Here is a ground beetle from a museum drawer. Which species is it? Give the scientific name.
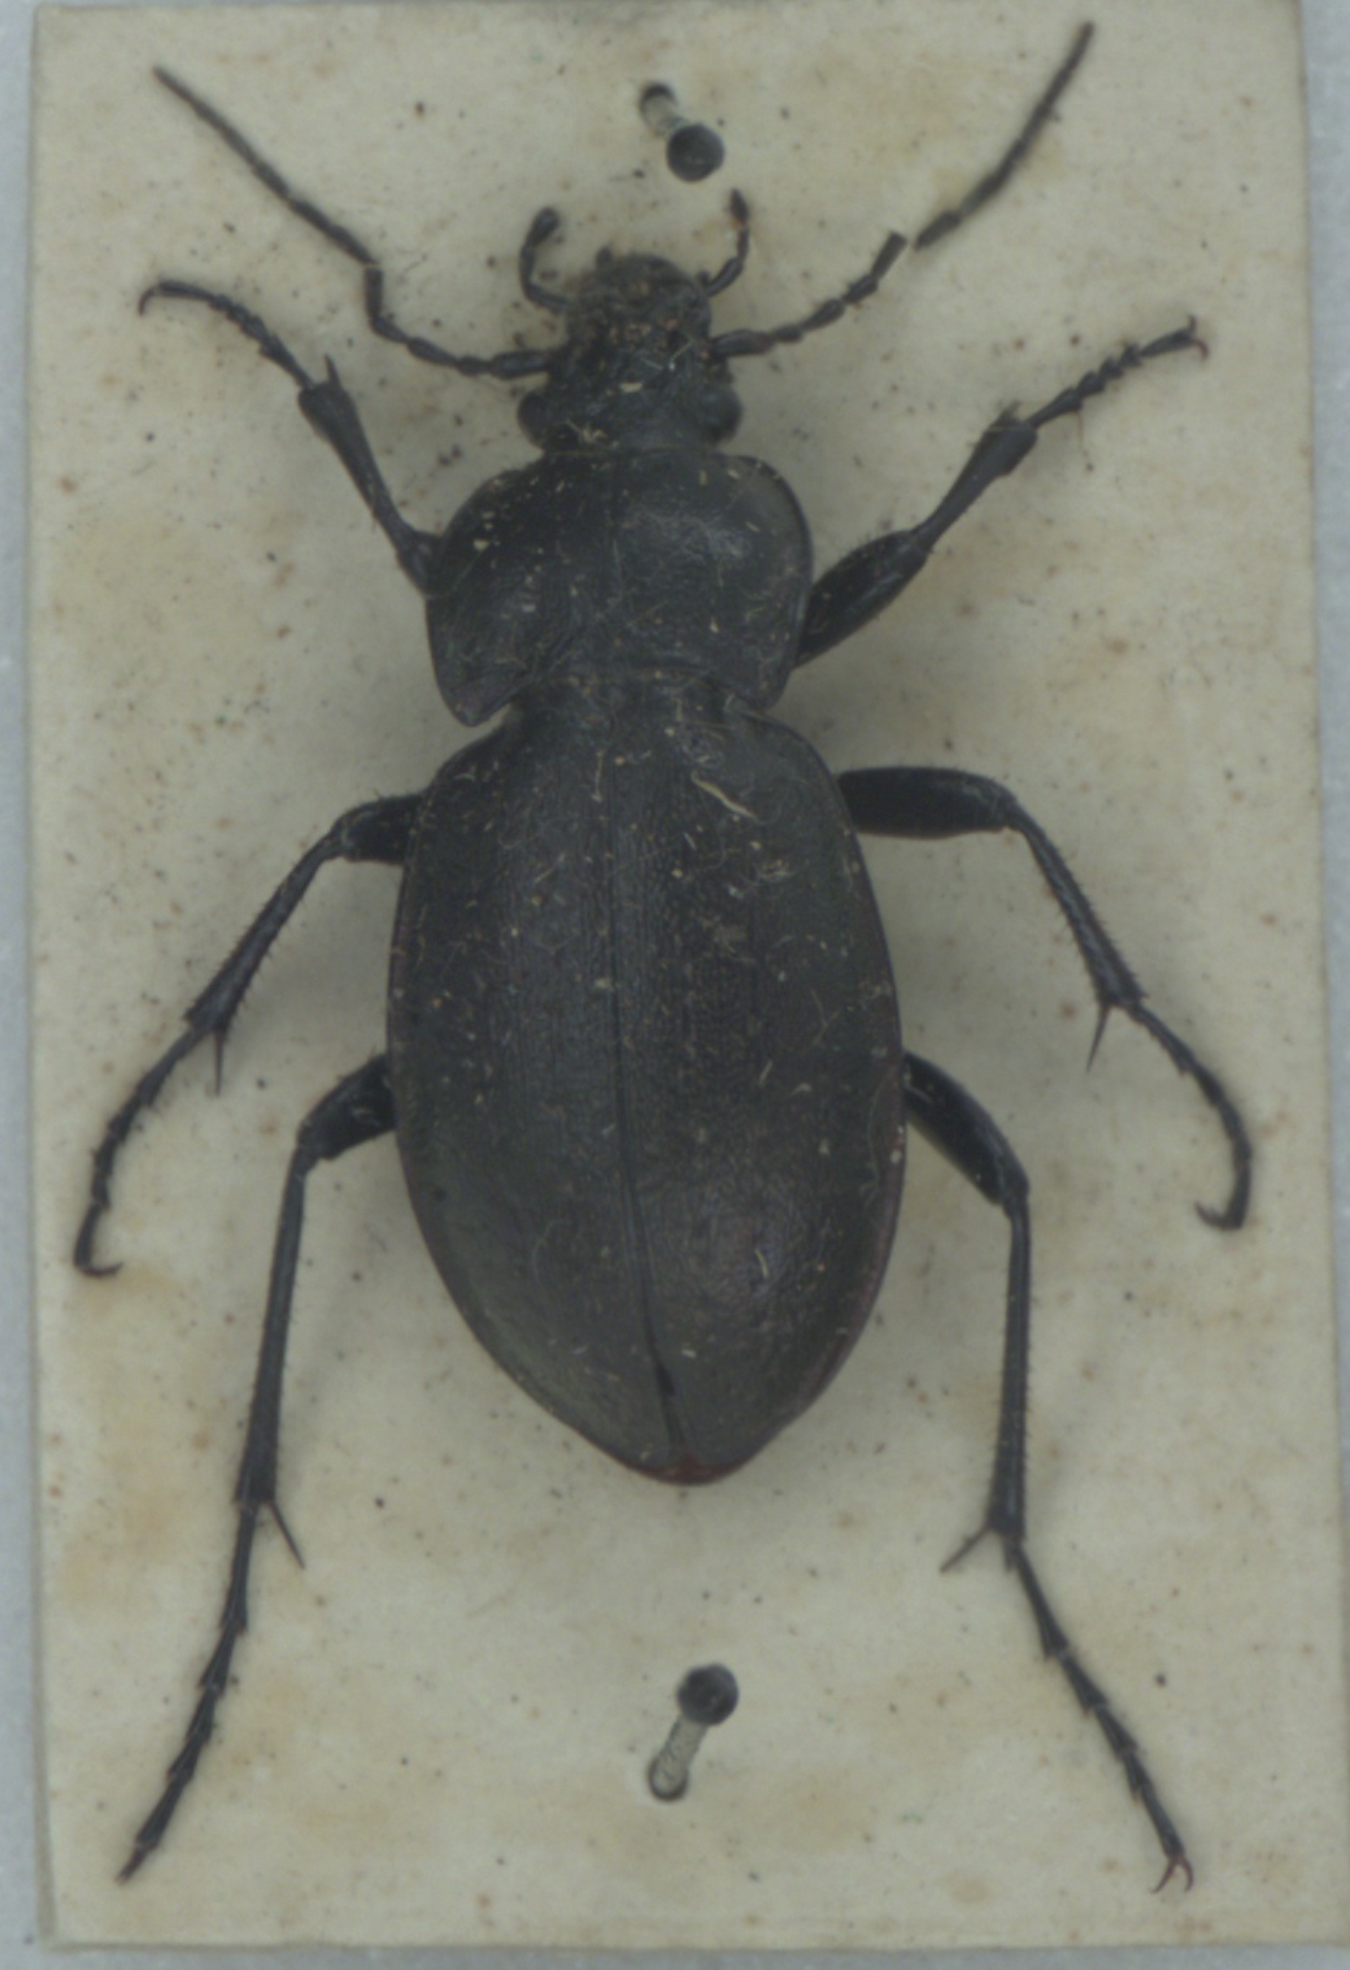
Carabus nemoralis
